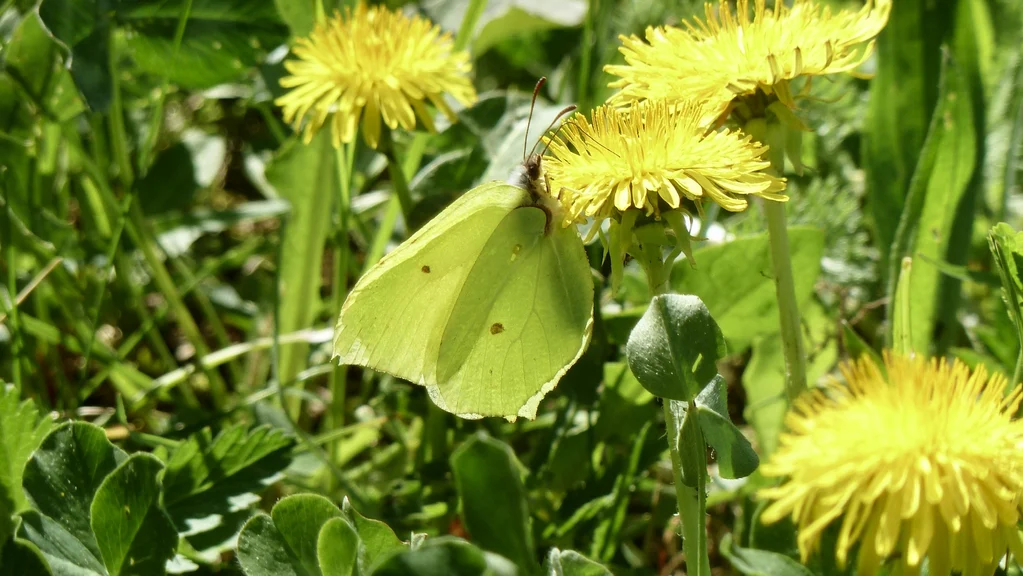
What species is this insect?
Gonepteryx rhamni
